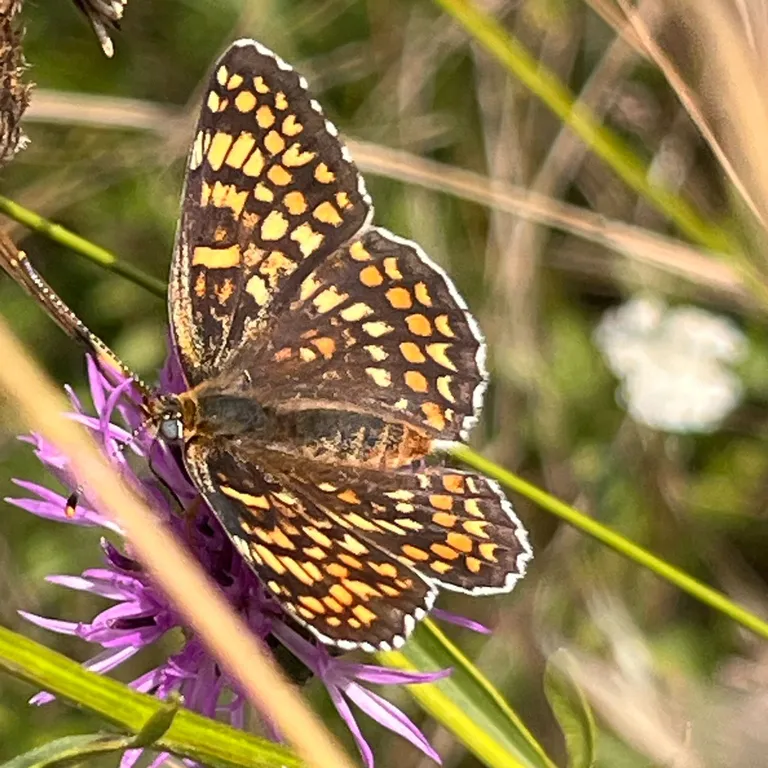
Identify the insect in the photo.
Melitaea phoebe
